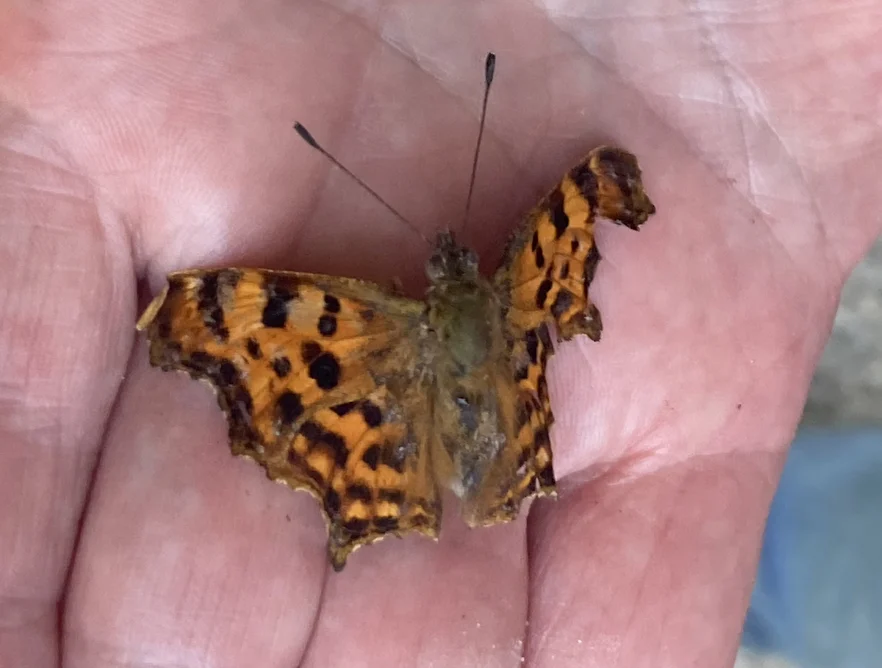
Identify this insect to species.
Polygonia c-album
